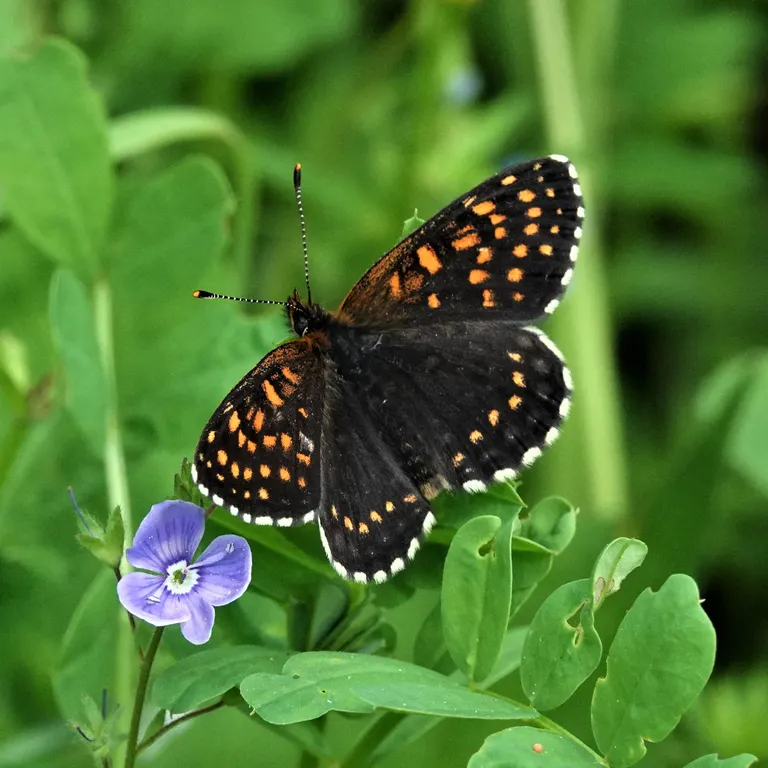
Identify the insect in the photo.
Melitaea diamina
